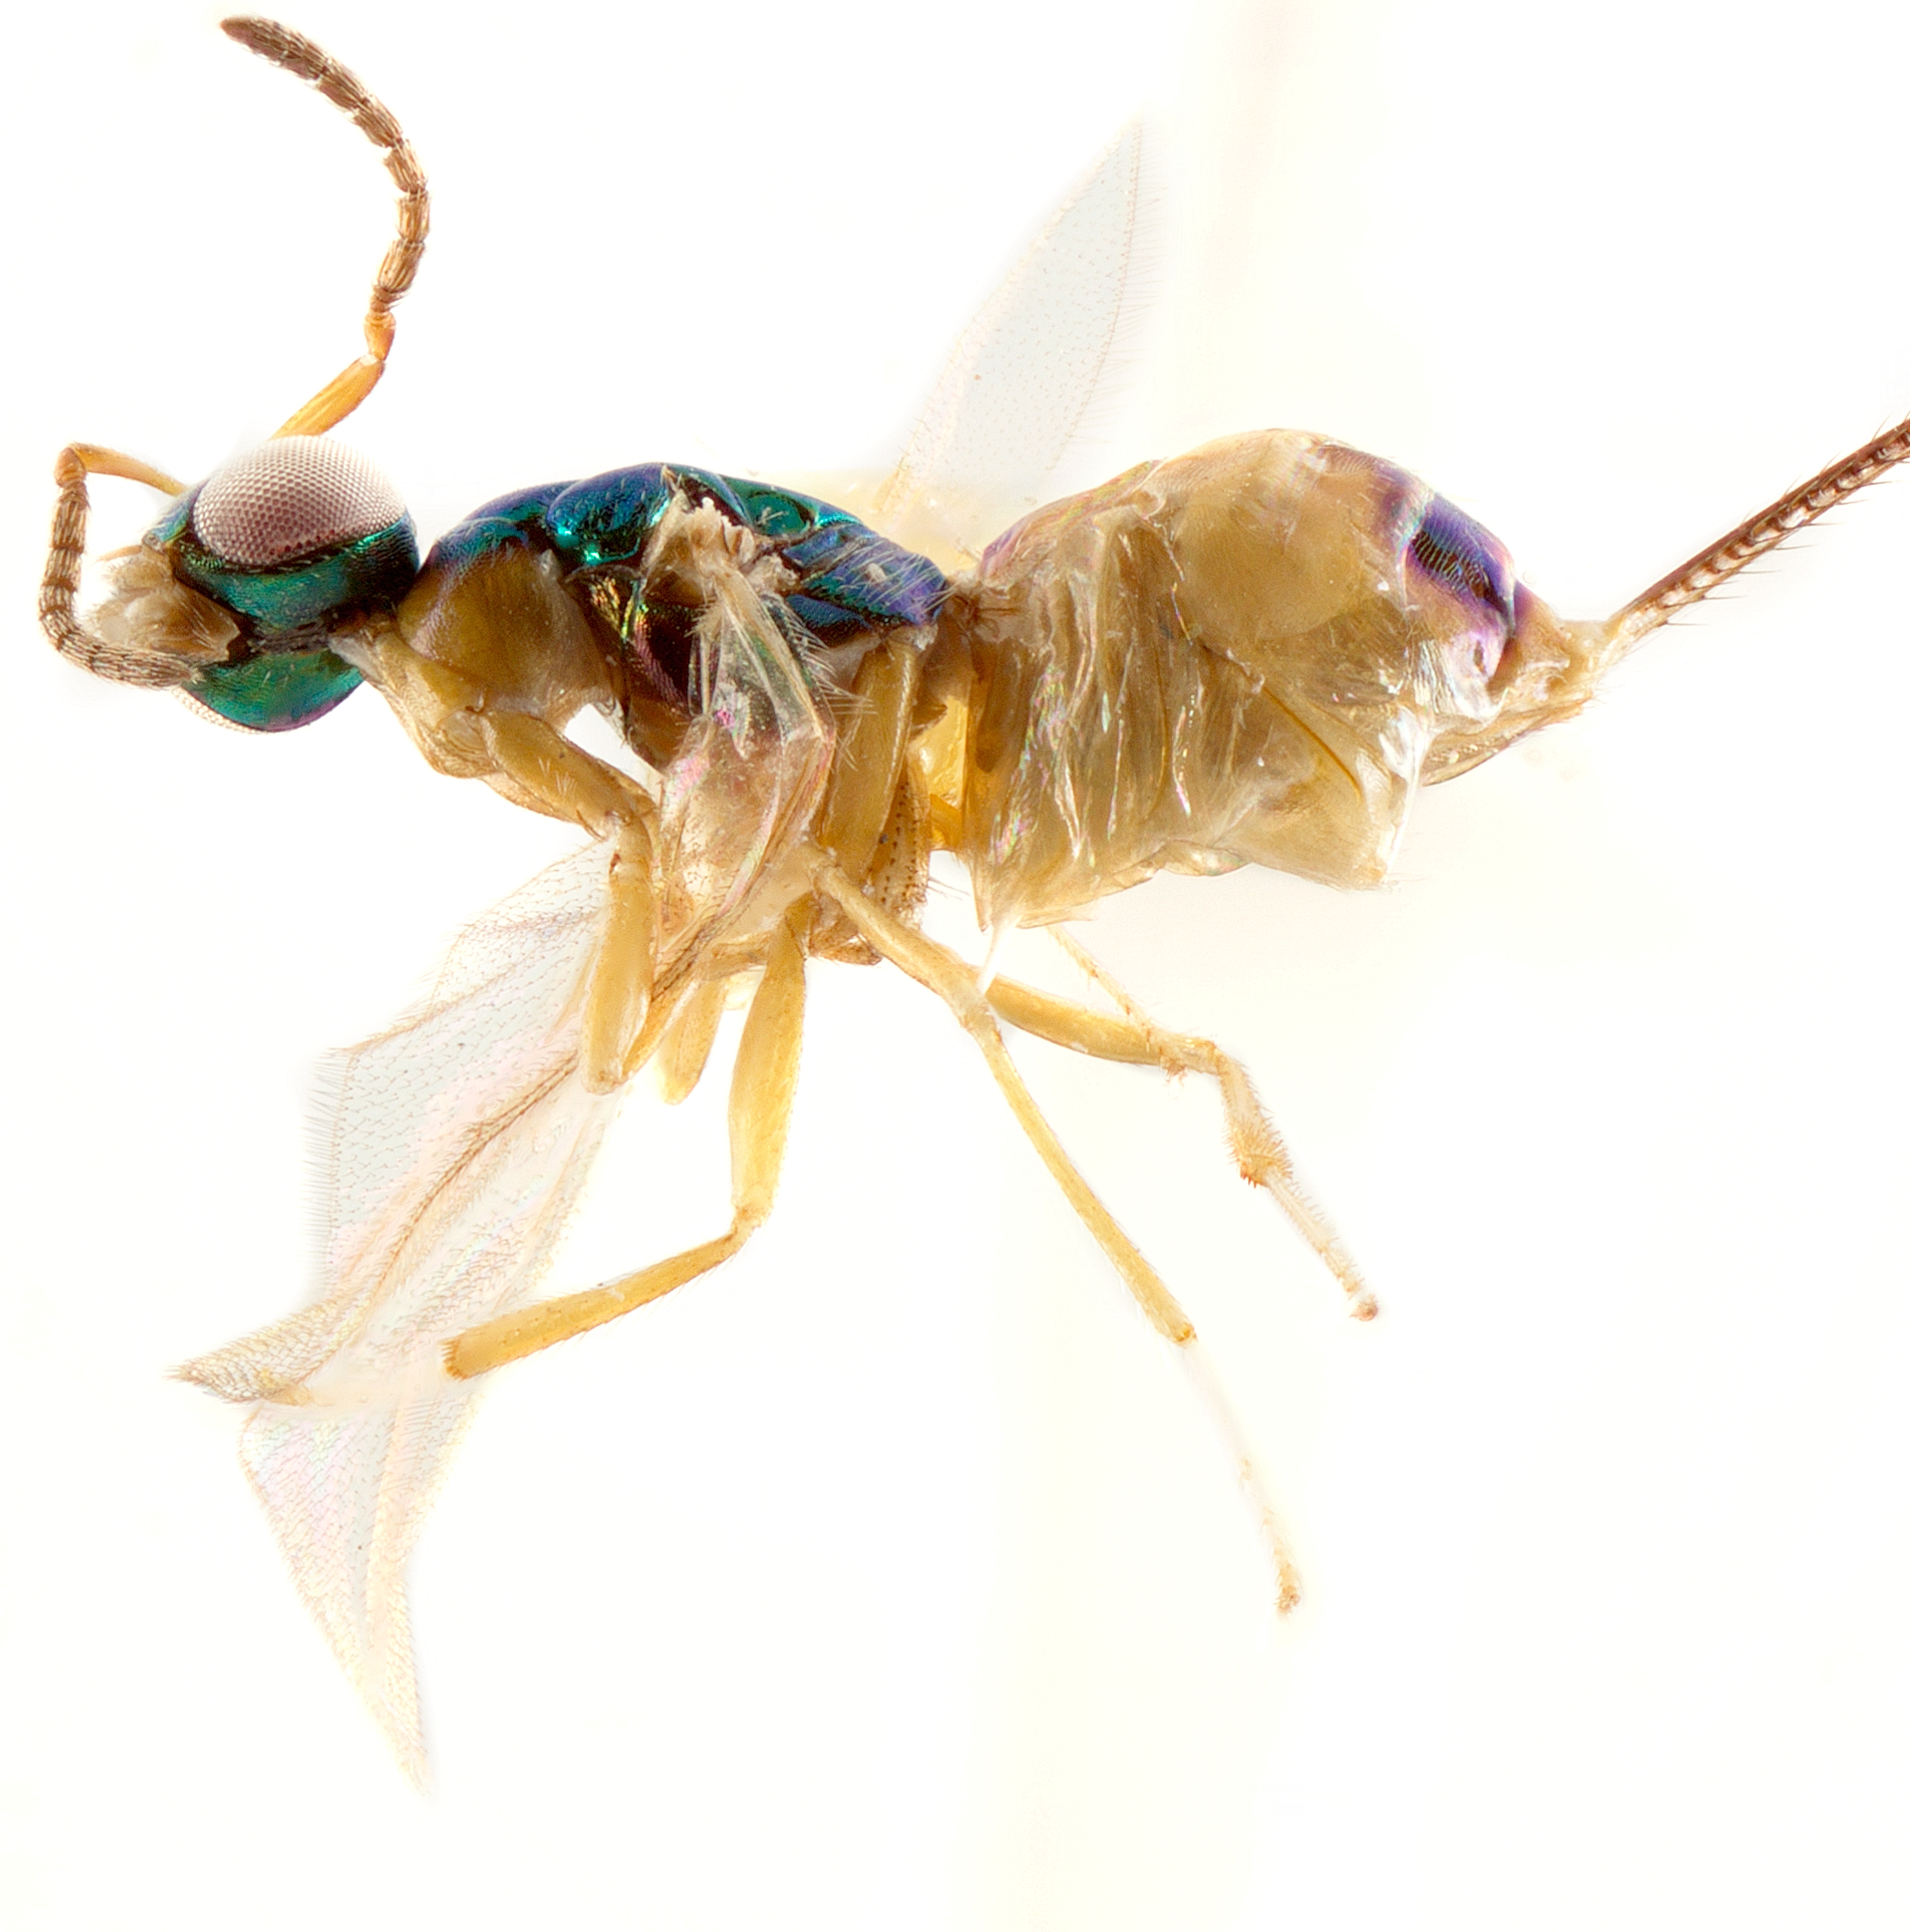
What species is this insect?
Critogaster singularis
